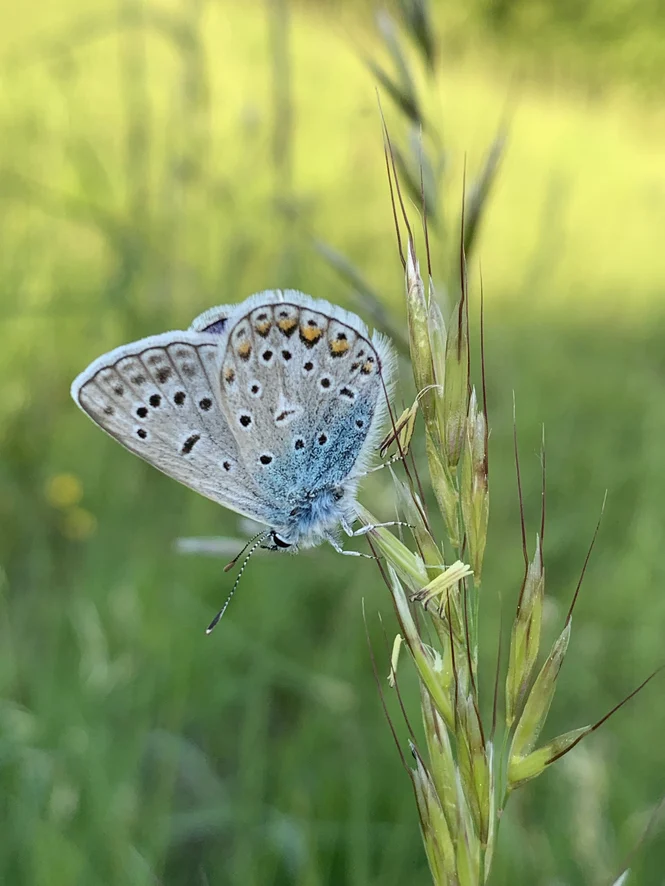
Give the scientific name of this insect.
Polyommatus icarus
